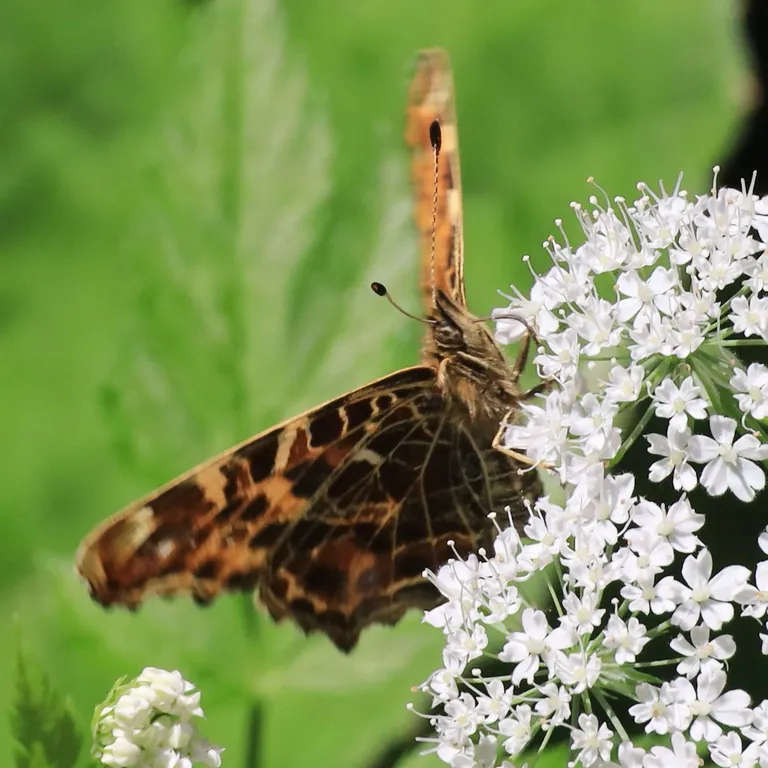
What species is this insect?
Araschnia levana
